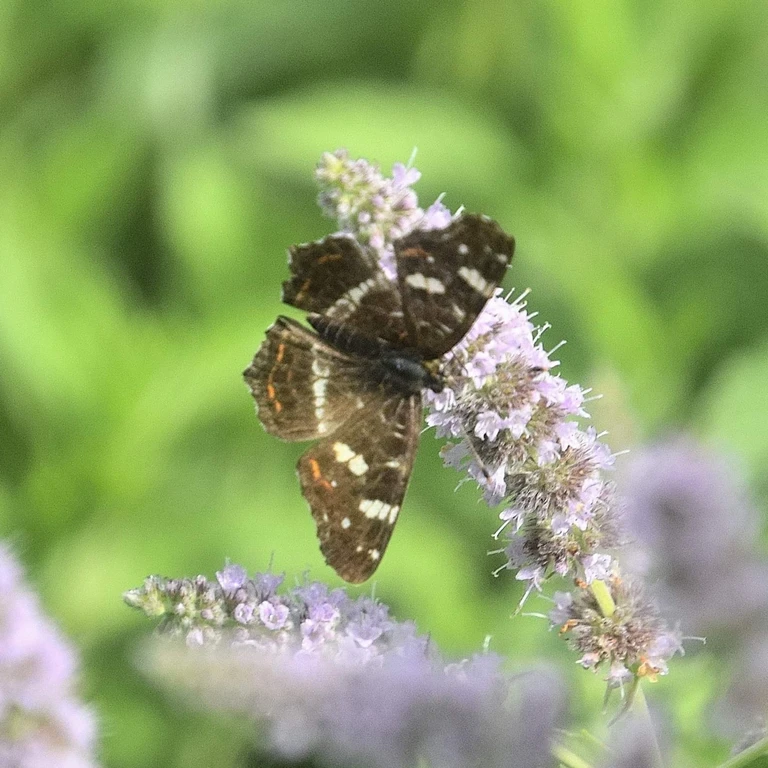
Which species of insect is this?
Araschnia levana
